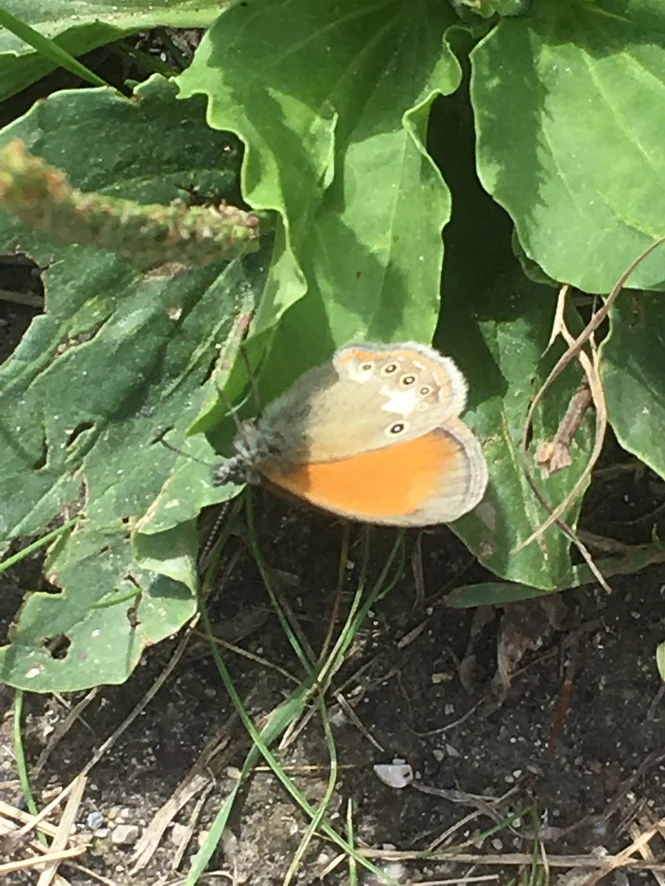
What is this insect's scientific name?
Coenonympha glycerion (also Coenonympha iphis)
